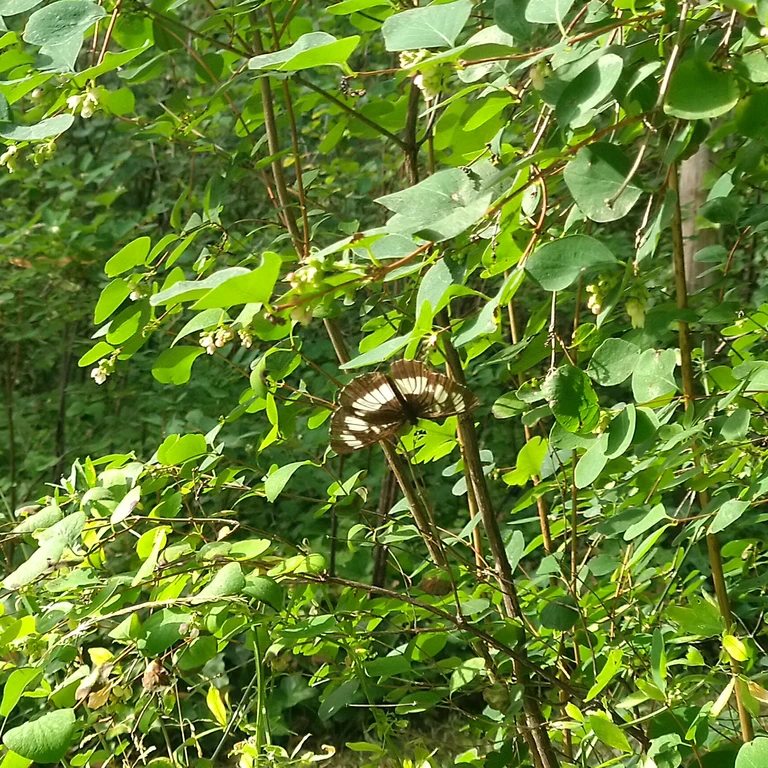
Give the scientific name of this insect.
Neptis rivularis
